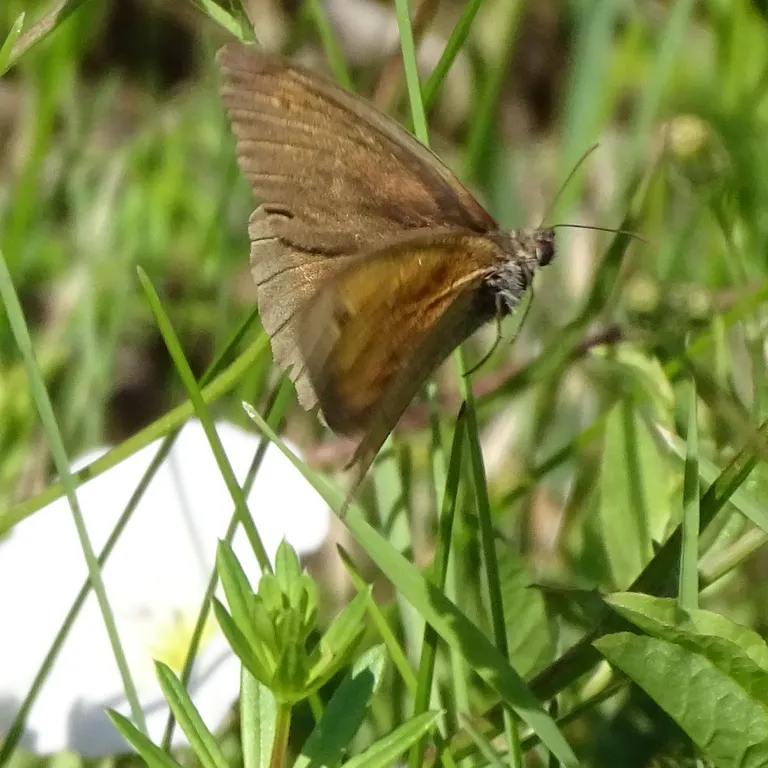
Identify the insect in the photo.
Maniola jurtina
